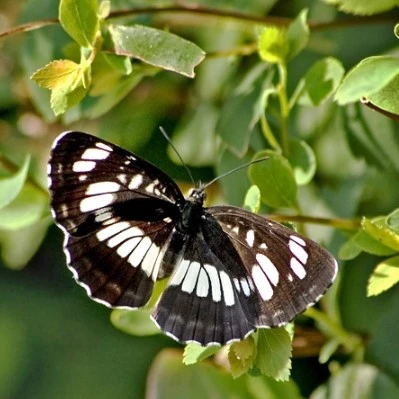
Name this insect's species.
Neptis rivularis
